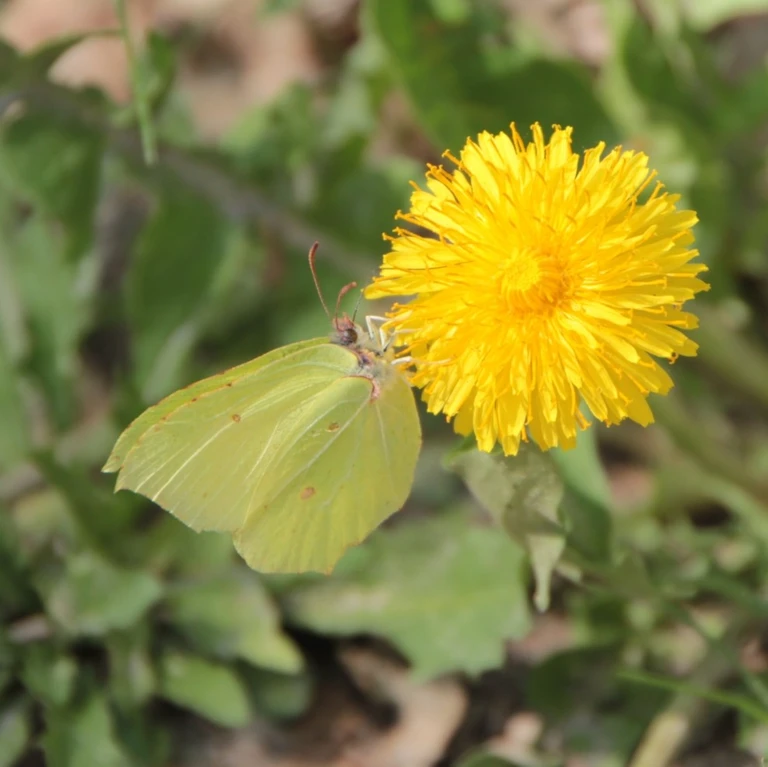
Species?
Gonepteryx rhamni
